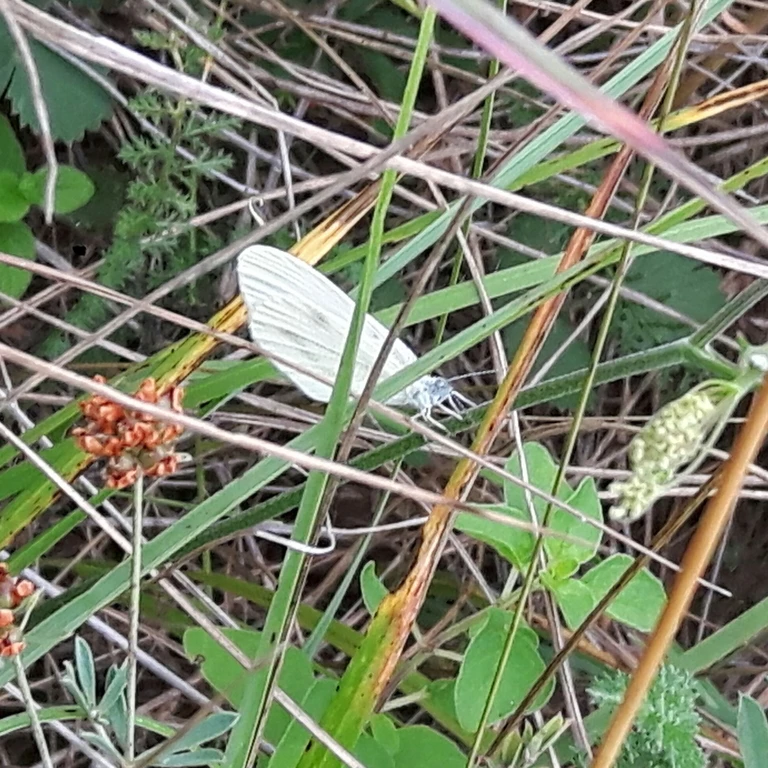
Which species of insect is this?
Leptidea sinapis/juvernica
